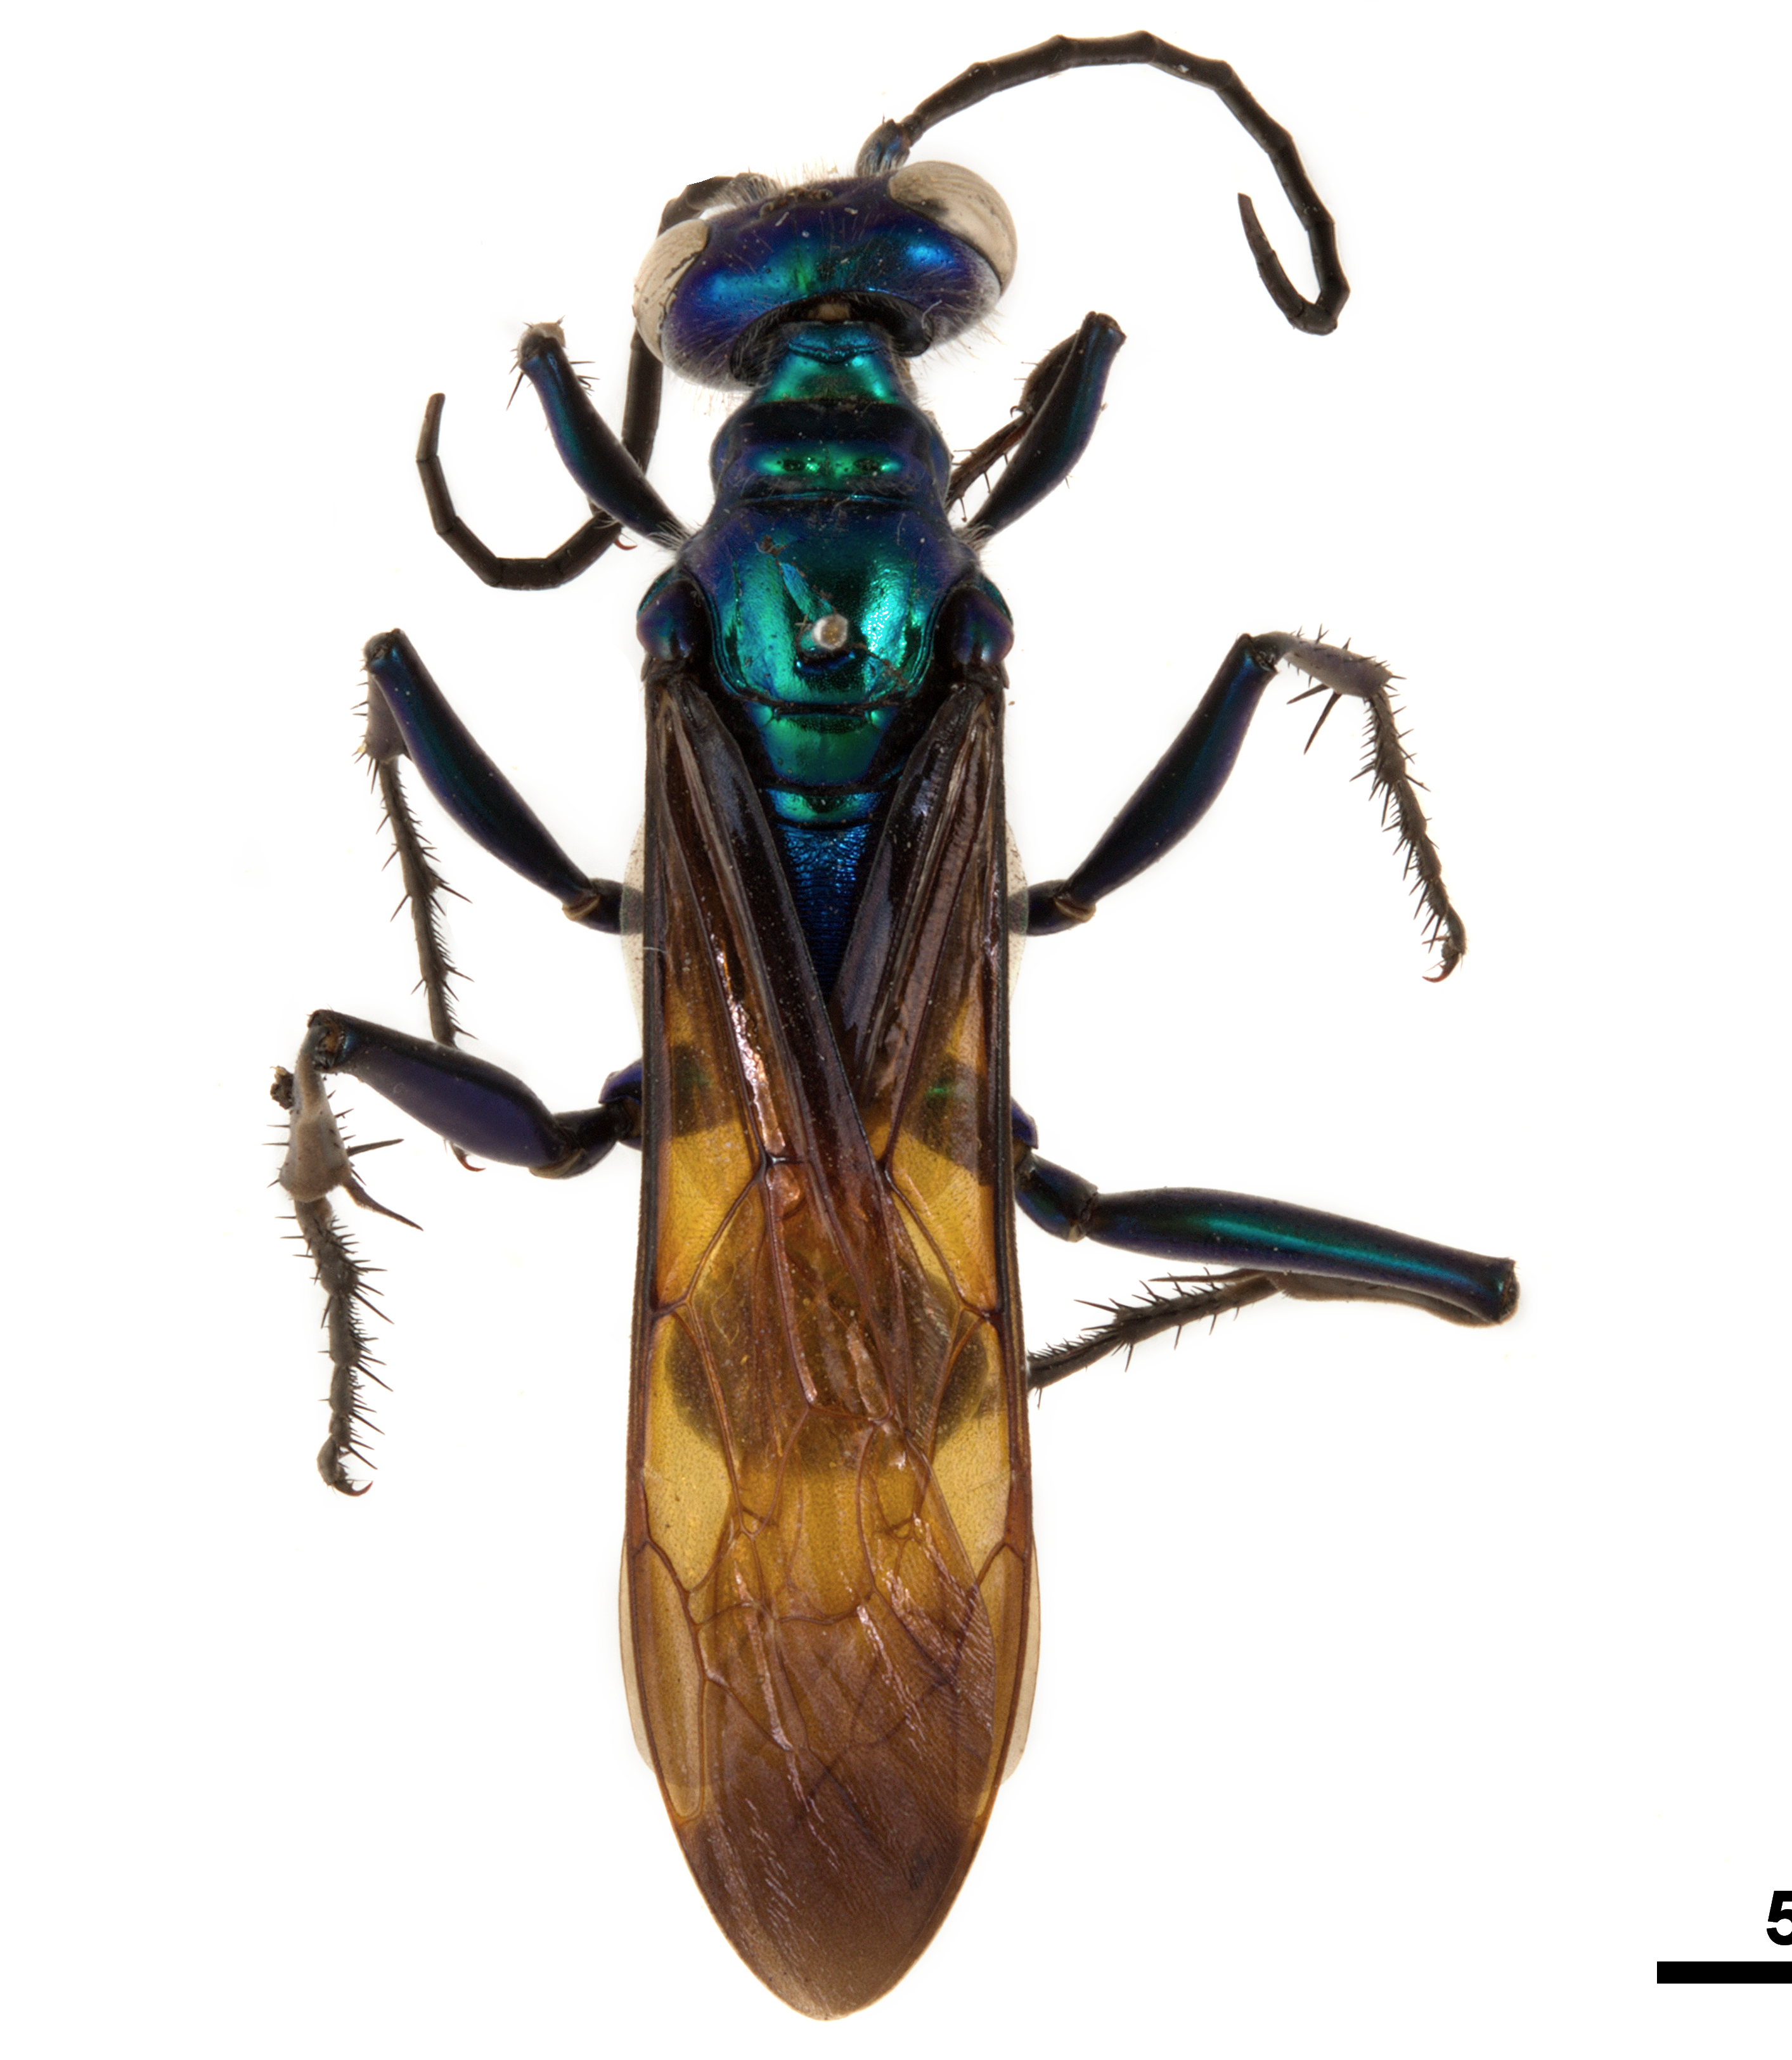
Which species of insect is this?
Chlorion lobatum
